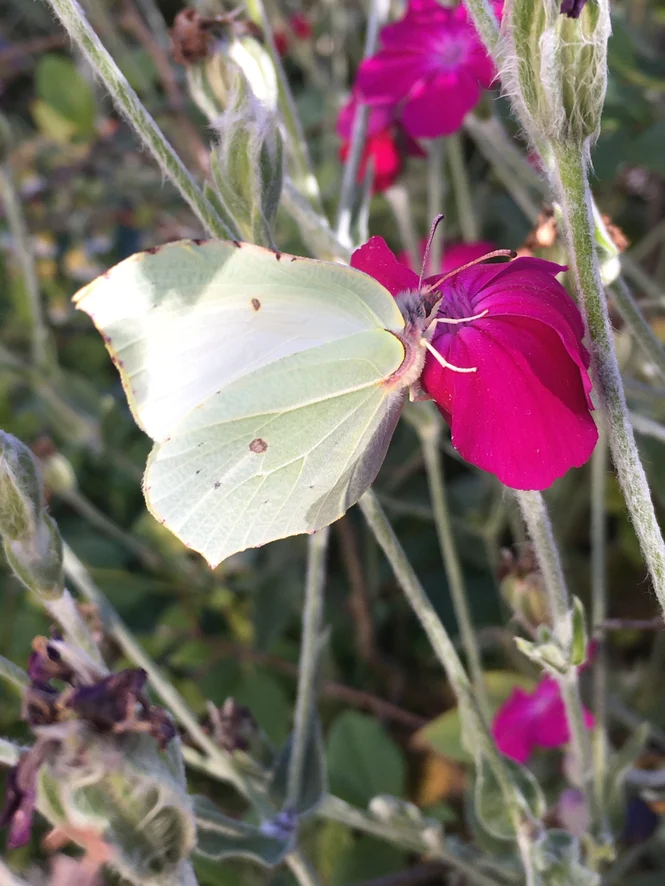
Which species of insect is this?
Gonepteryx rhamni
